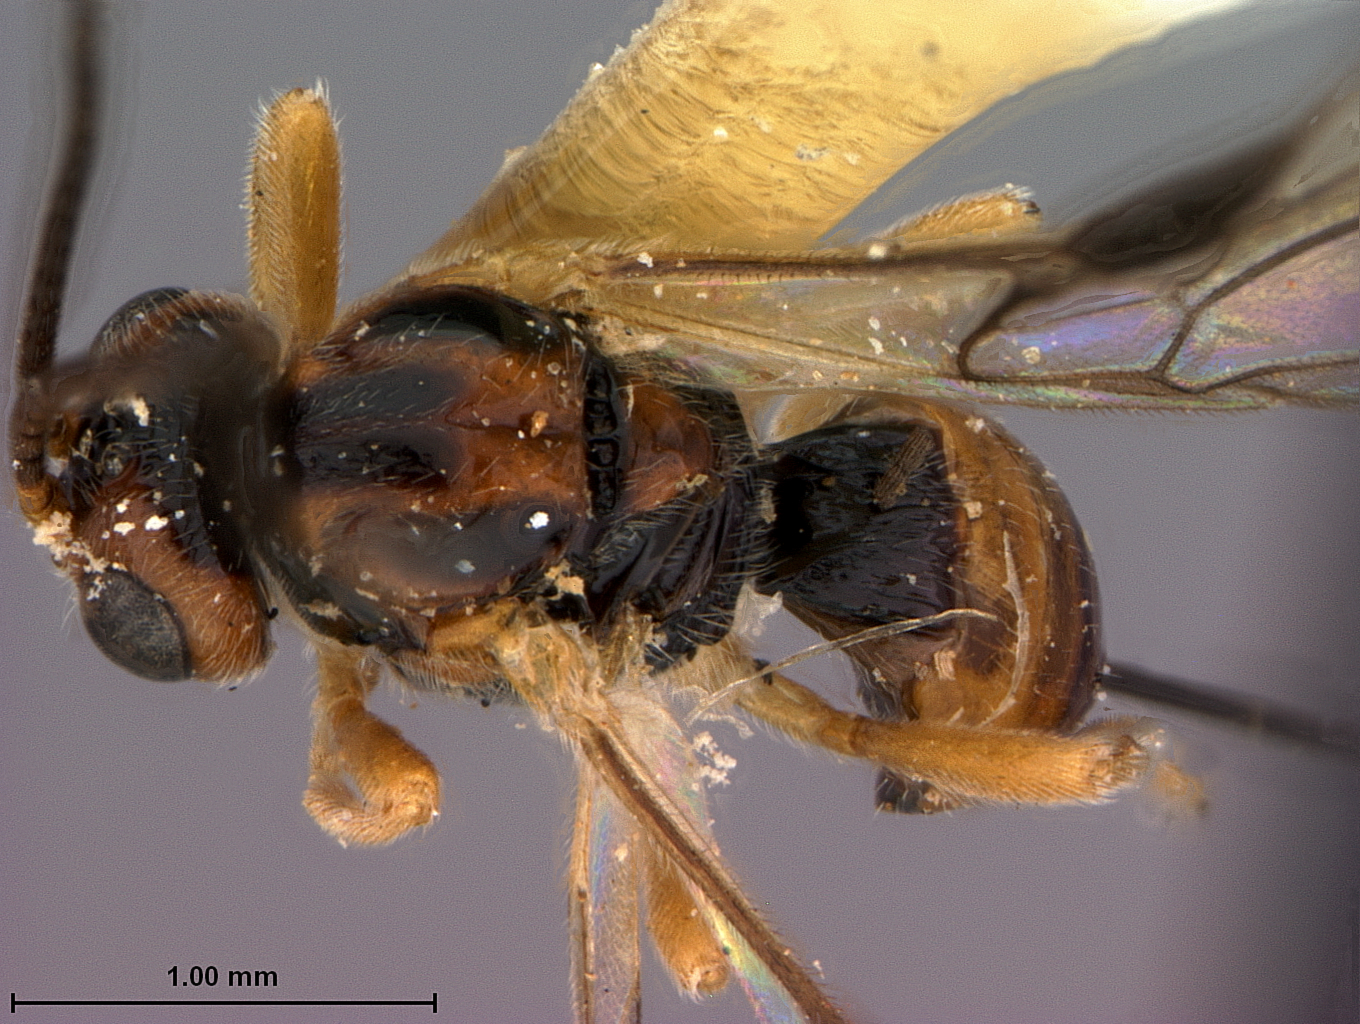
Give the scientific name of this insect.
Opius bianchii
